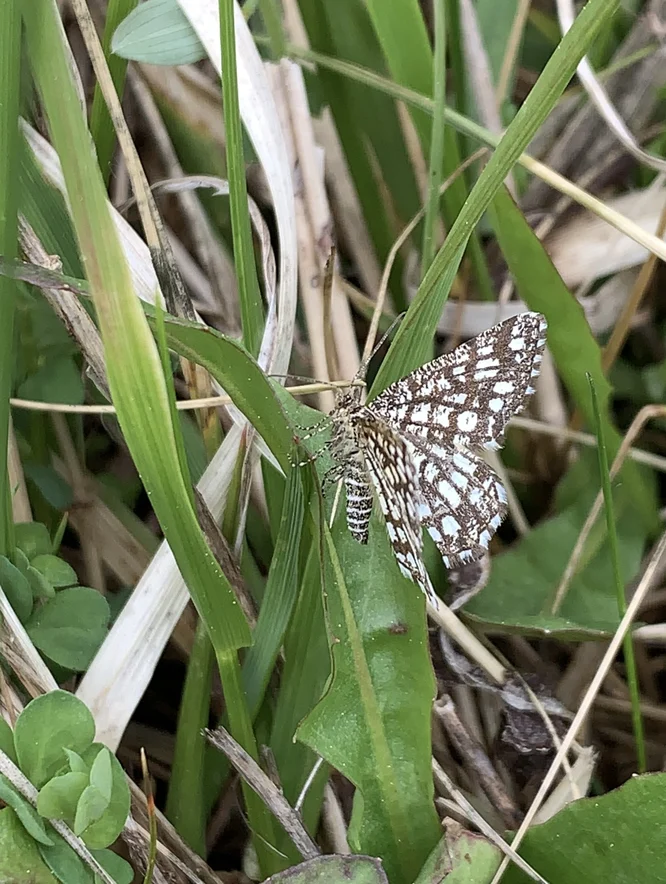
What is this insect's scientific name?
Chiasmia clathrata
